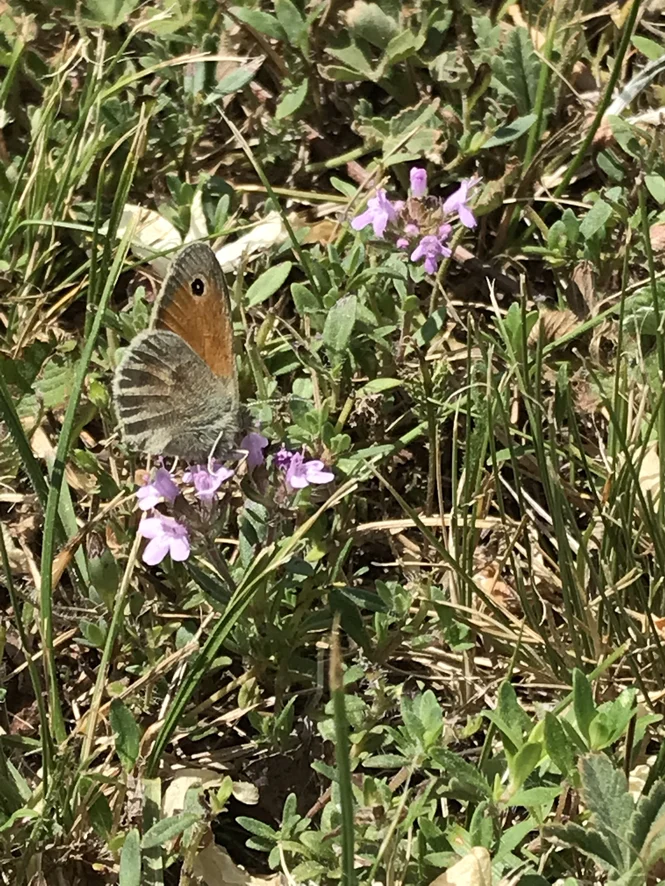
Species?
Coenonympha pamphilus
